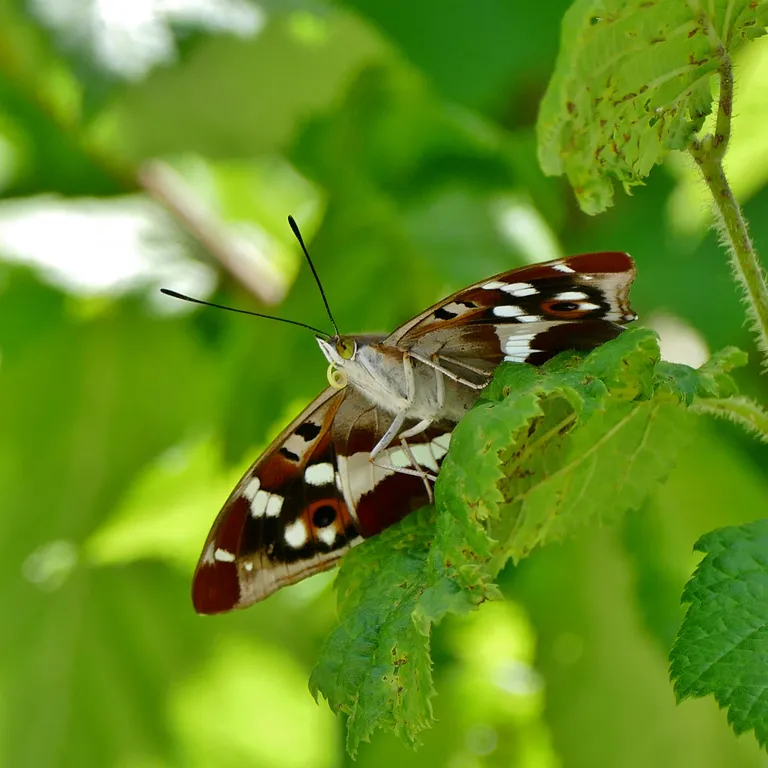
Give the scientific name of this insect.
Apatura iris
